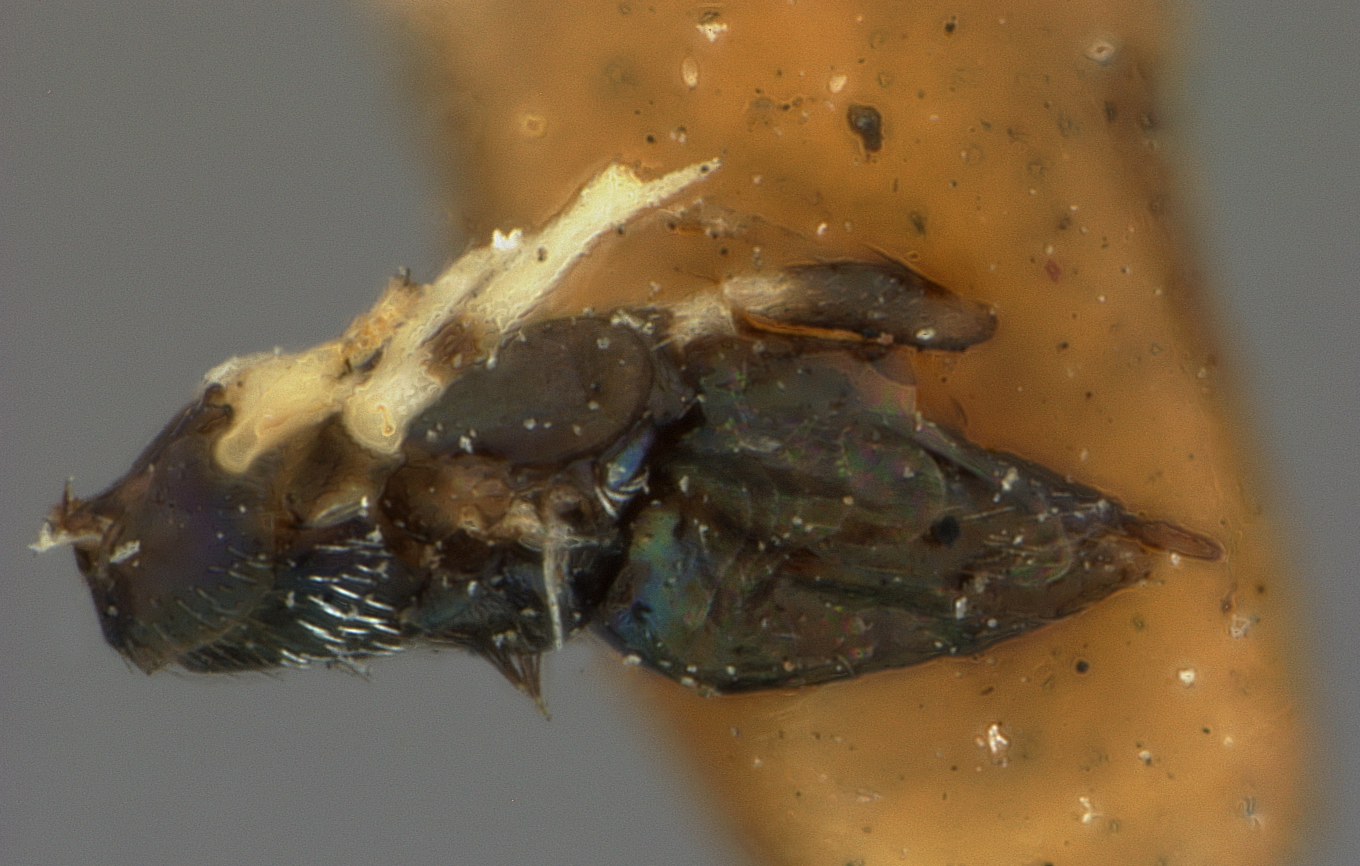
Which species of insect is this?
Apterencyrtus pulchricornis
